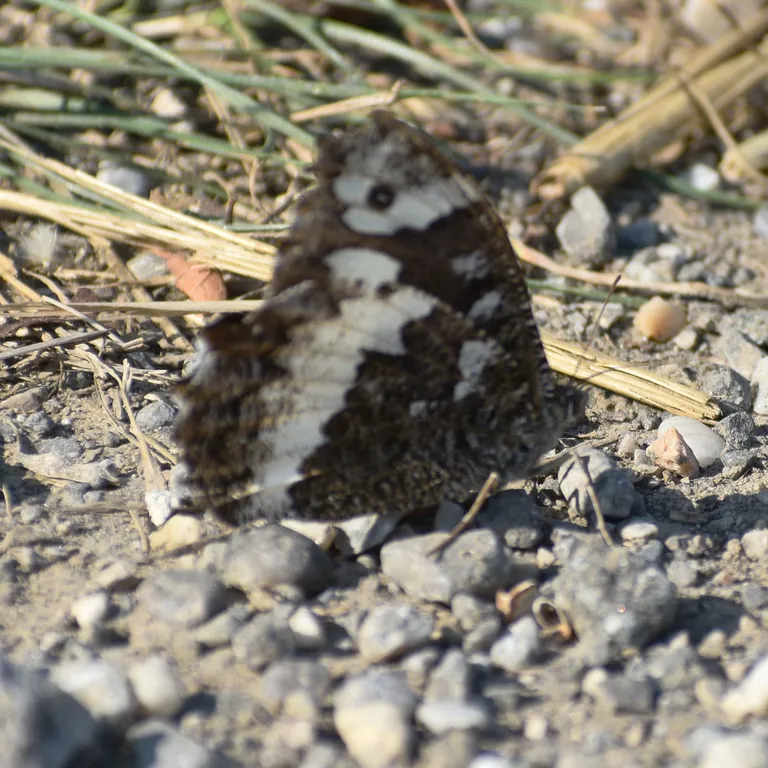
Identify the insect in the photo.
Brintesia circe
